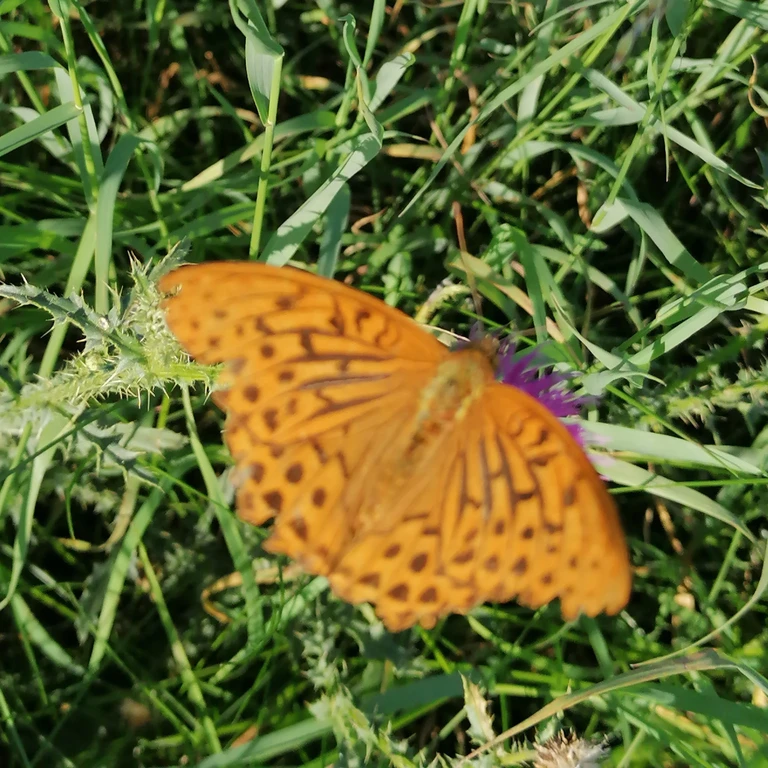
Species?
Argynnis paphia
